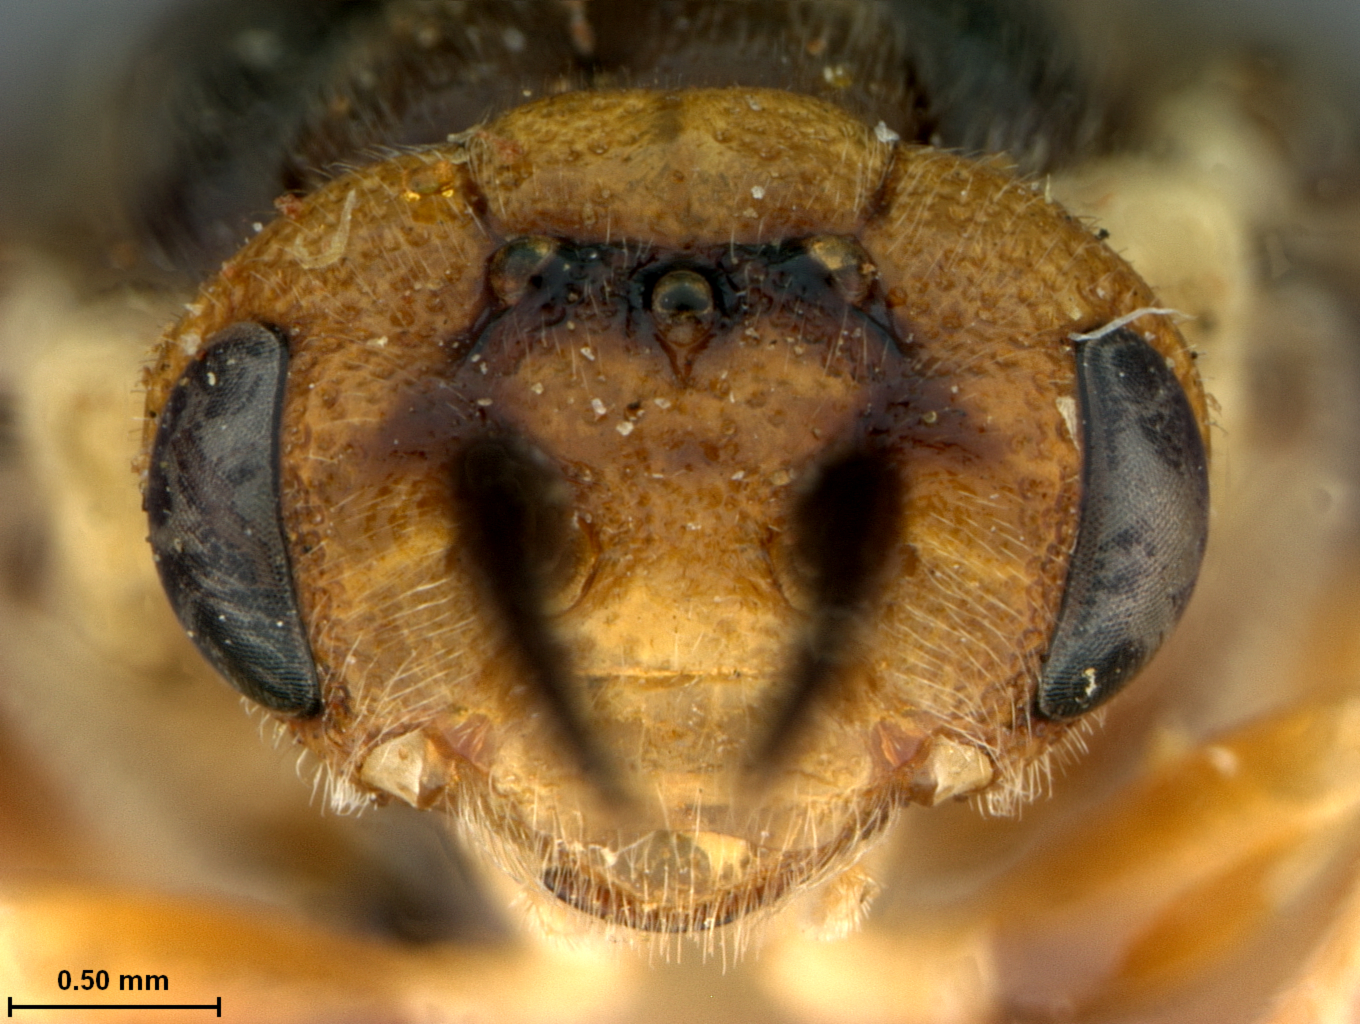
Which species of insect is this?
Neodiprion hetricki
